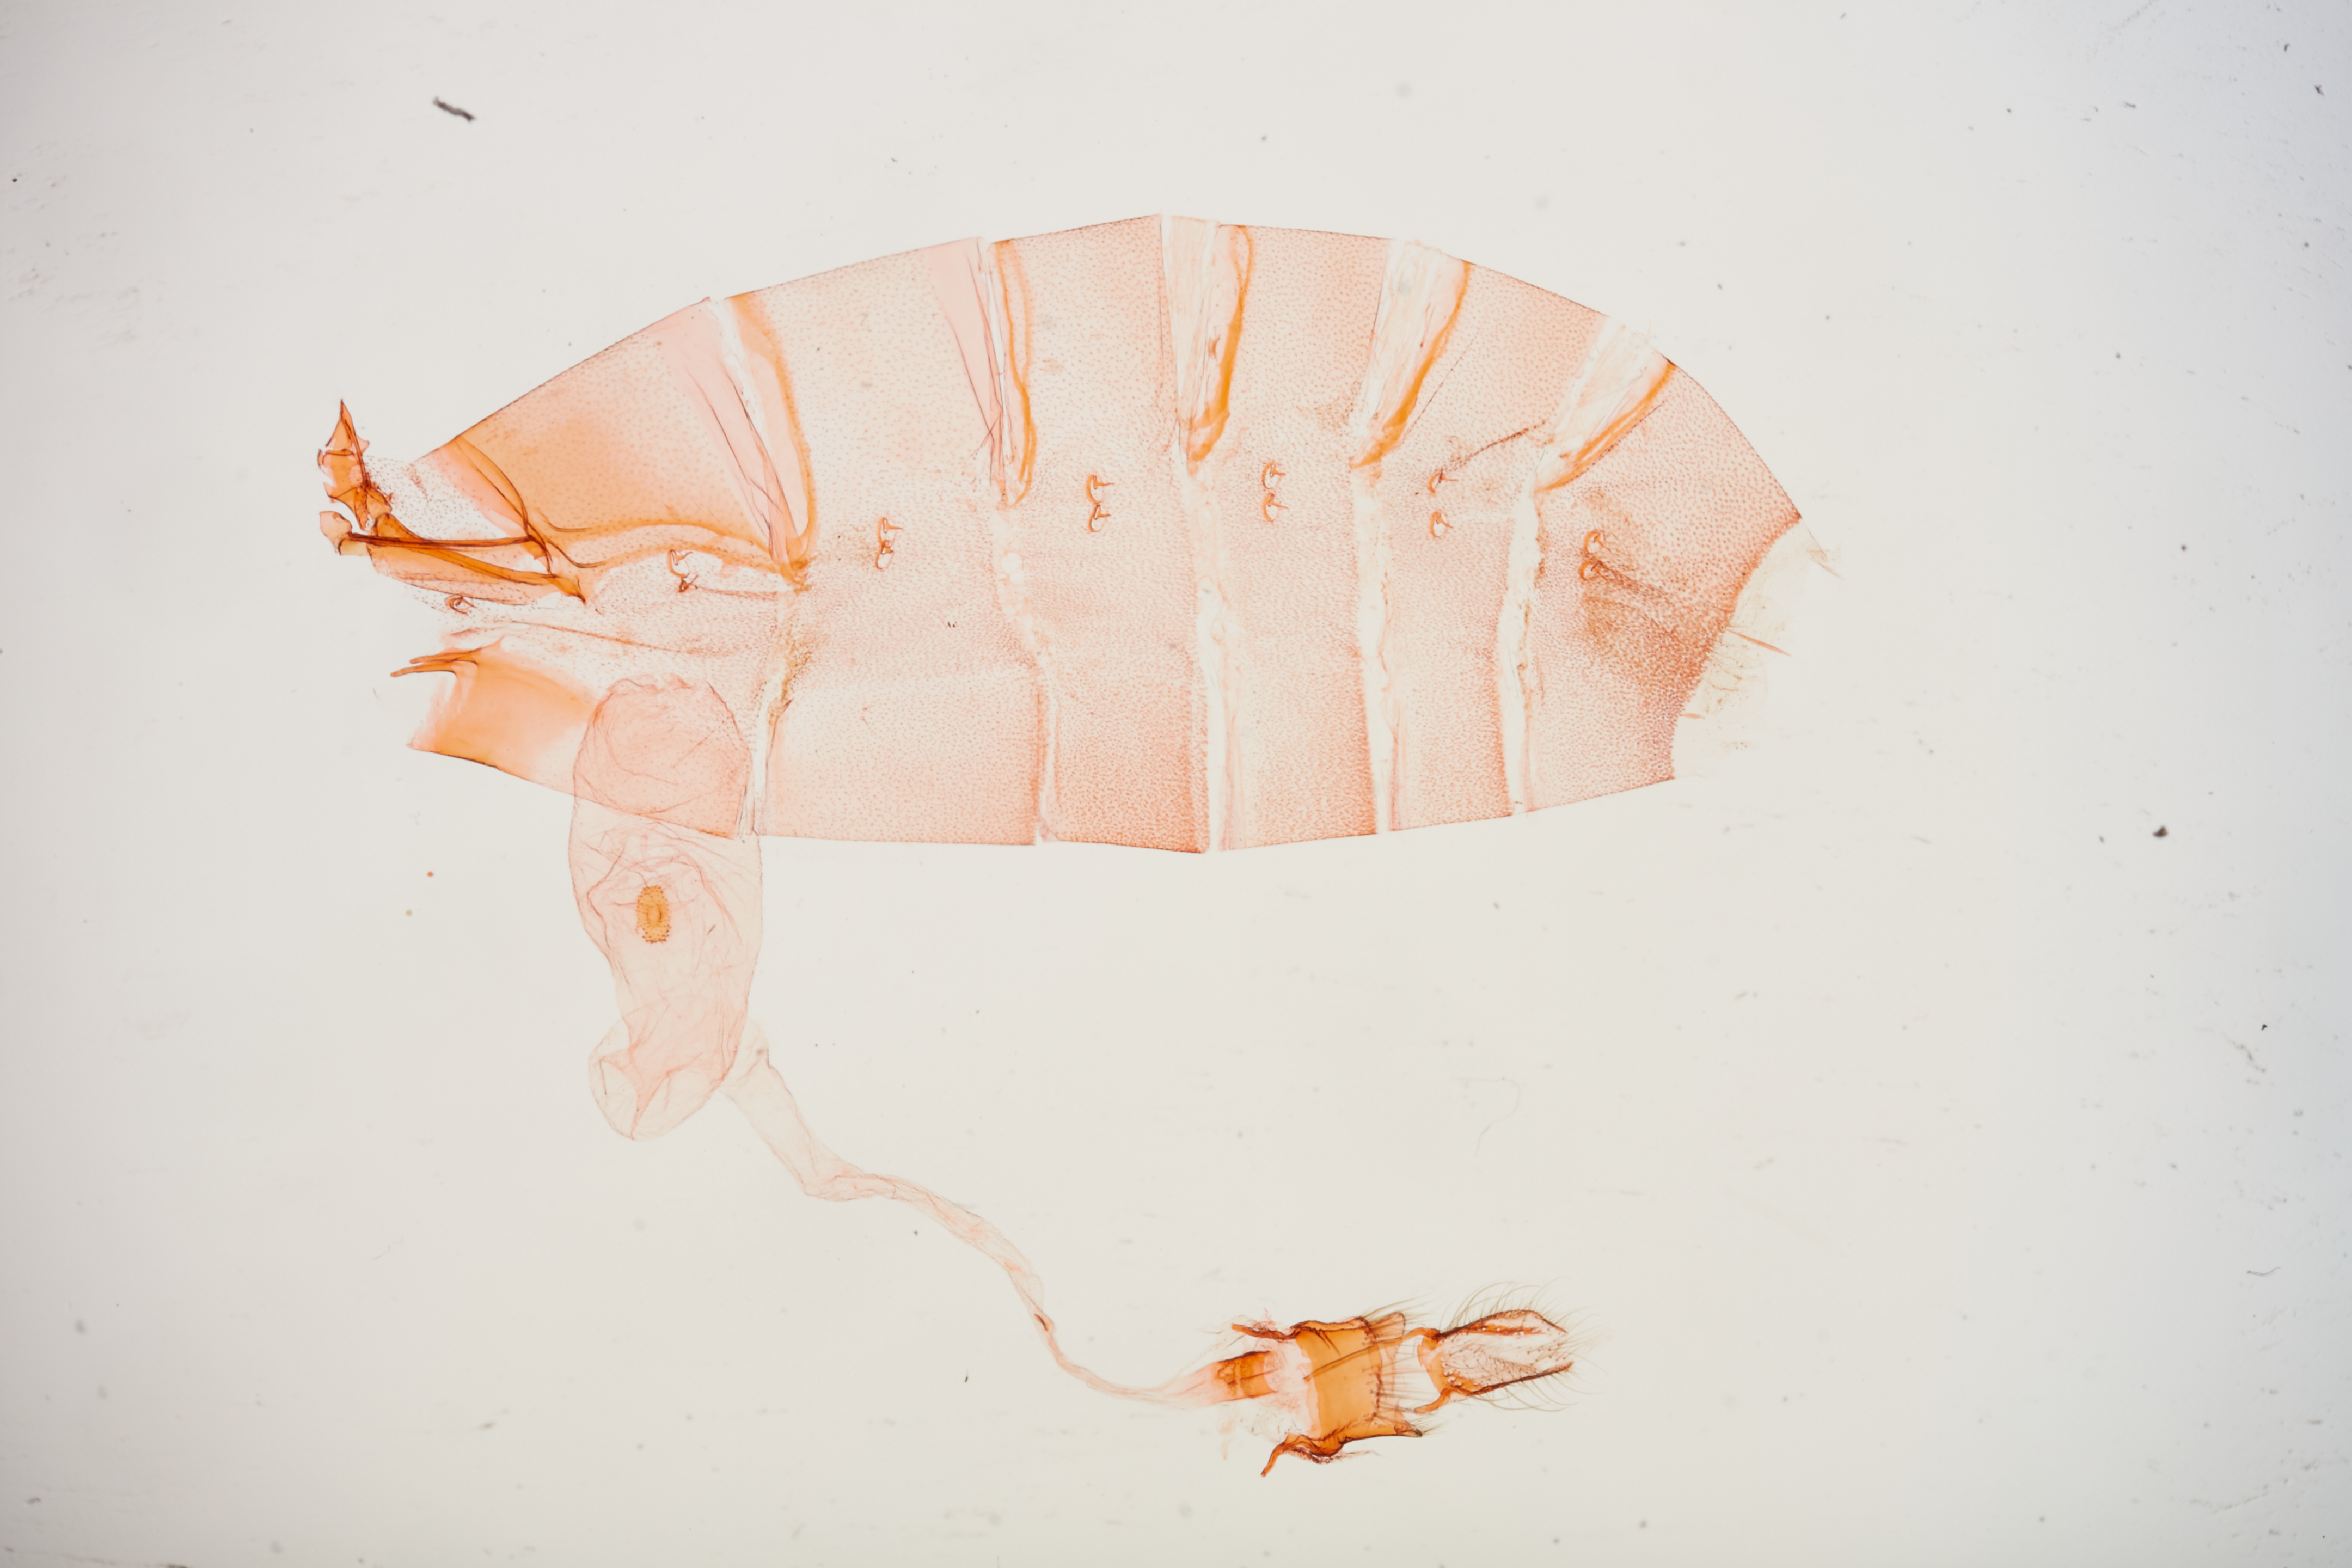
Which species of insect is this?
Stenoma viridis (also Antaeotricha viridis)
